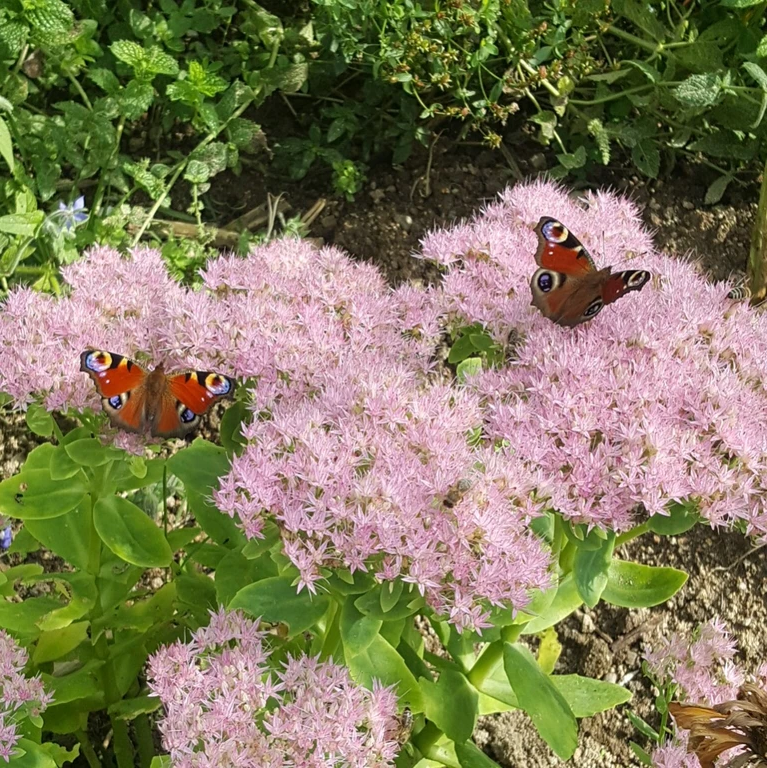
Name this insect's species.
Aglais io
